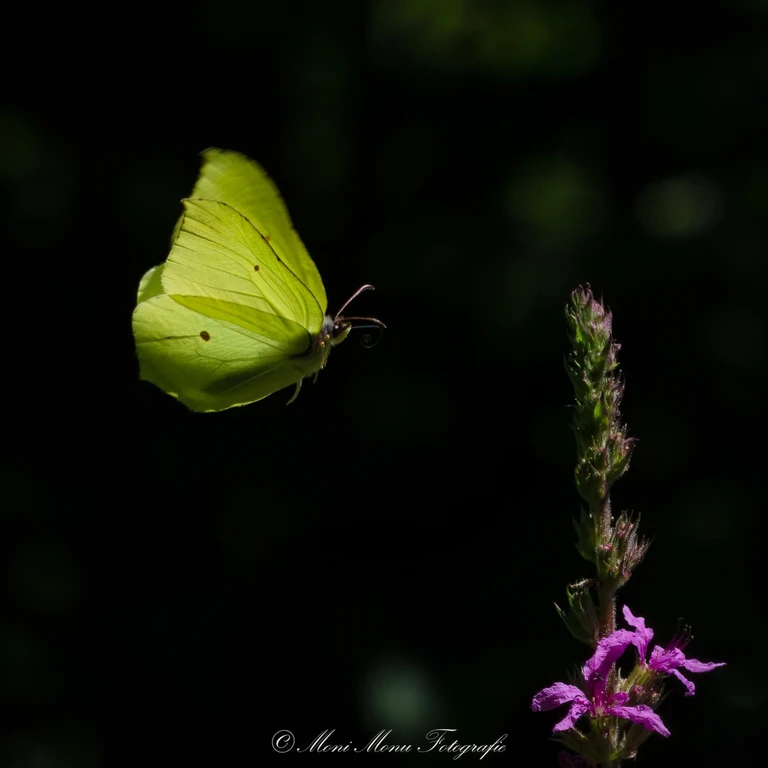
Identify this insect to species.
Gonepteryx rhamni
